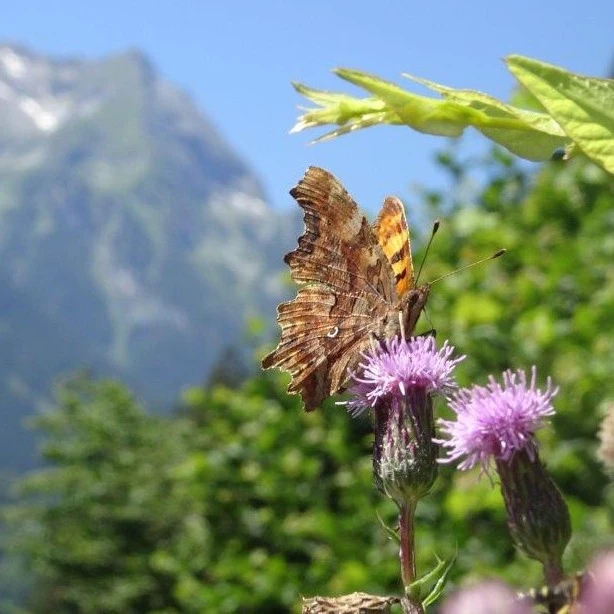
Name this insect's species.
Polygonia c-album
